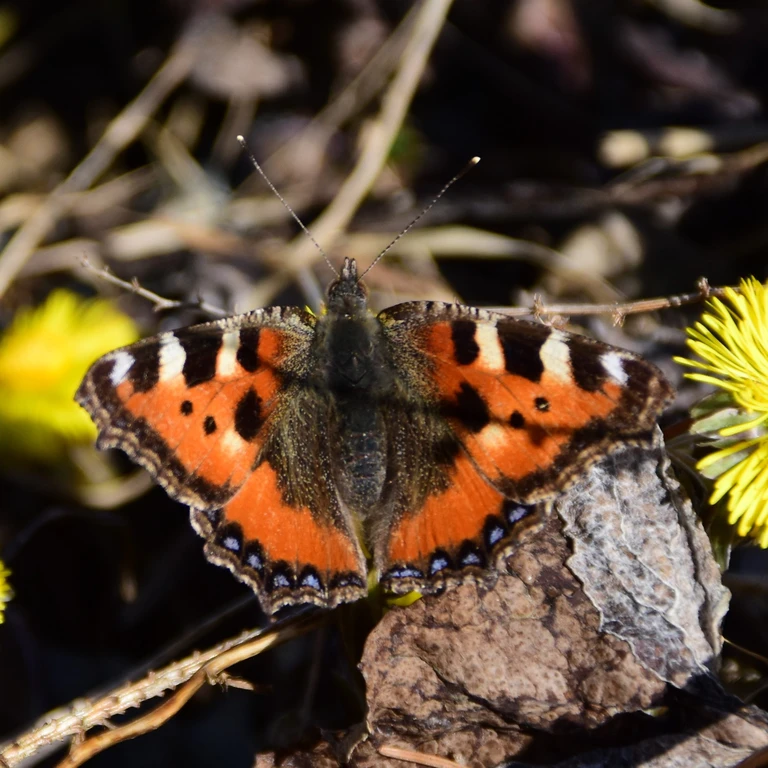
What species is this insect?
Aglais urticae
